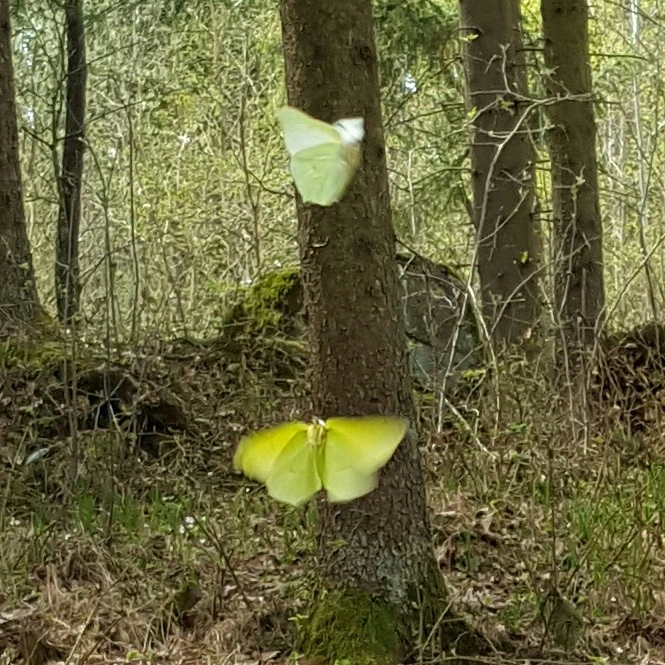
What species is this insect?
Gonepteryx rhamni
